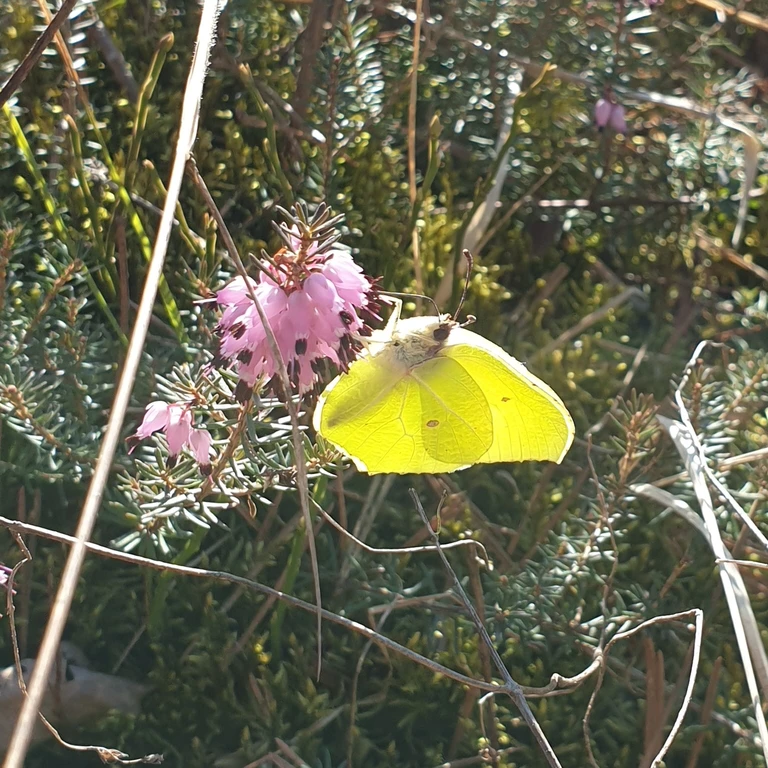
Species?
Gonepteryx rhamni
